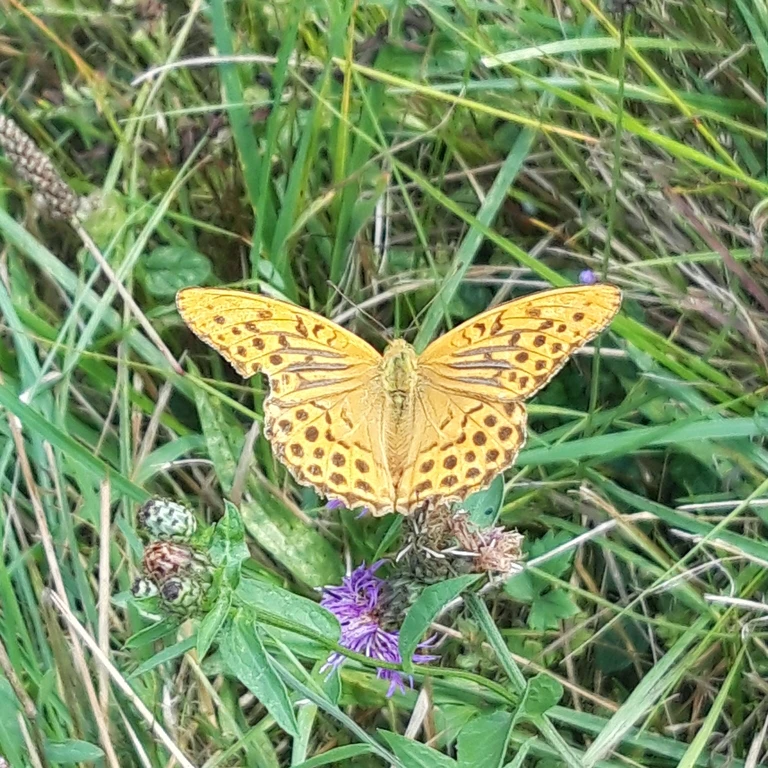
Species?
Argynnis paphia
